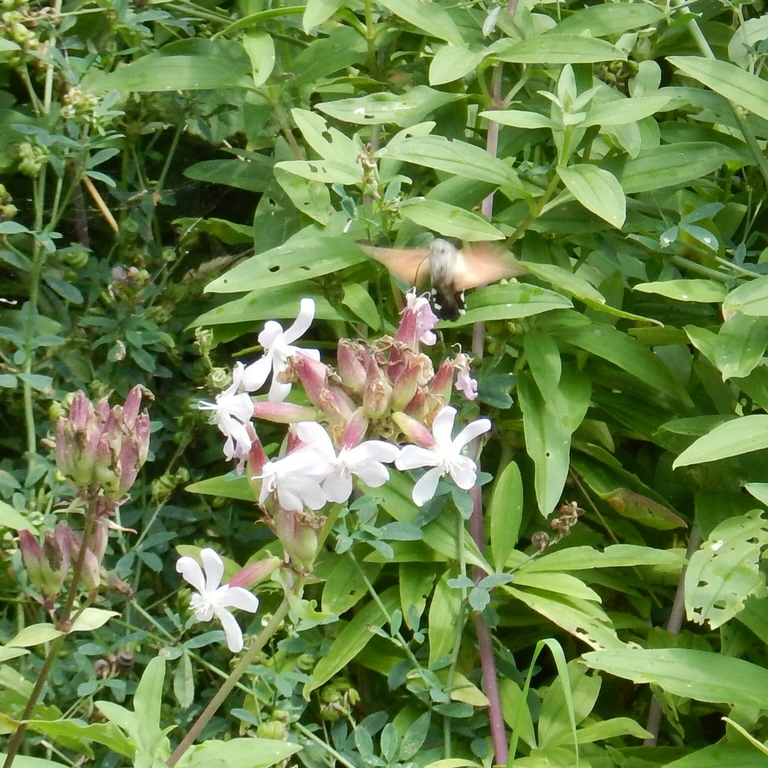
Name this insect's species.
Macroglossum stellatarum
